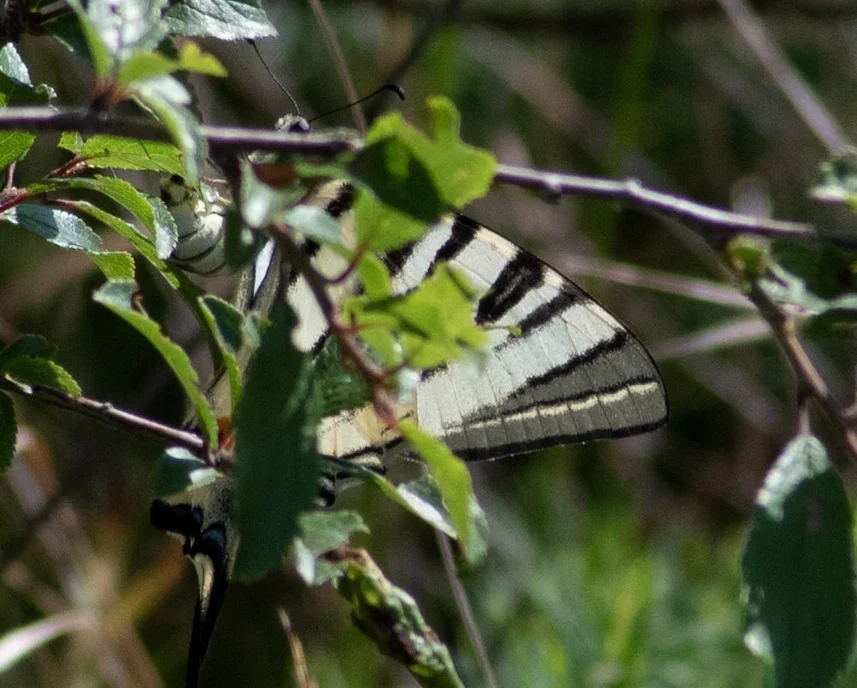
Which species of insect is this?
Iphiclides podalirius
